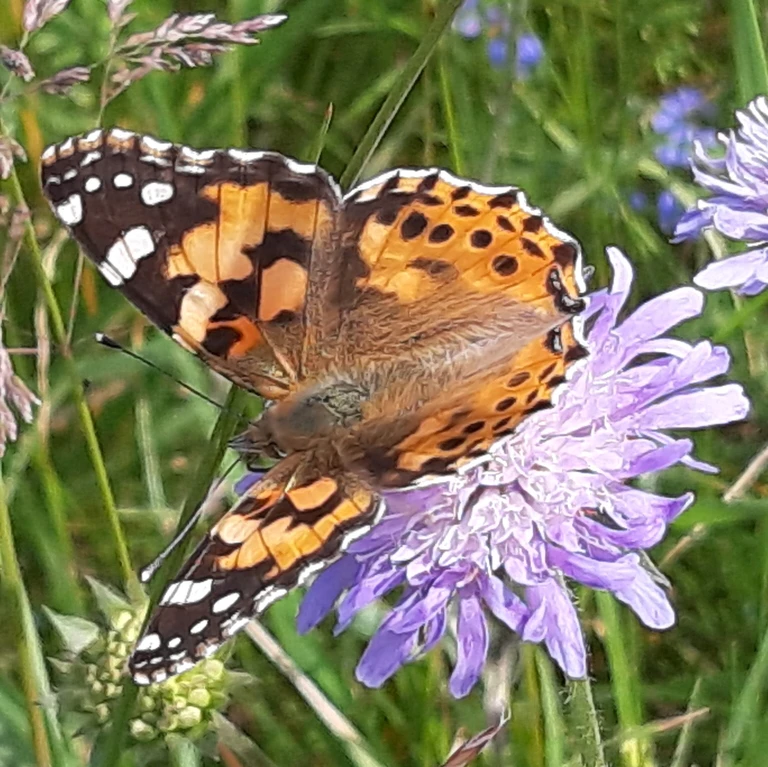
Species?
Vanessa cardui
